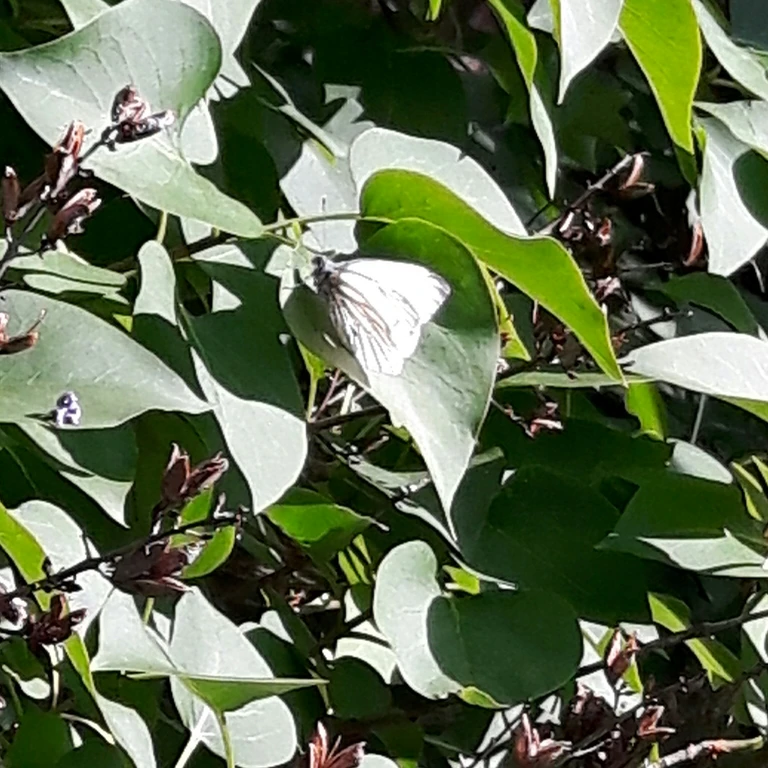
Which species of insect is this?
Pieris napi
